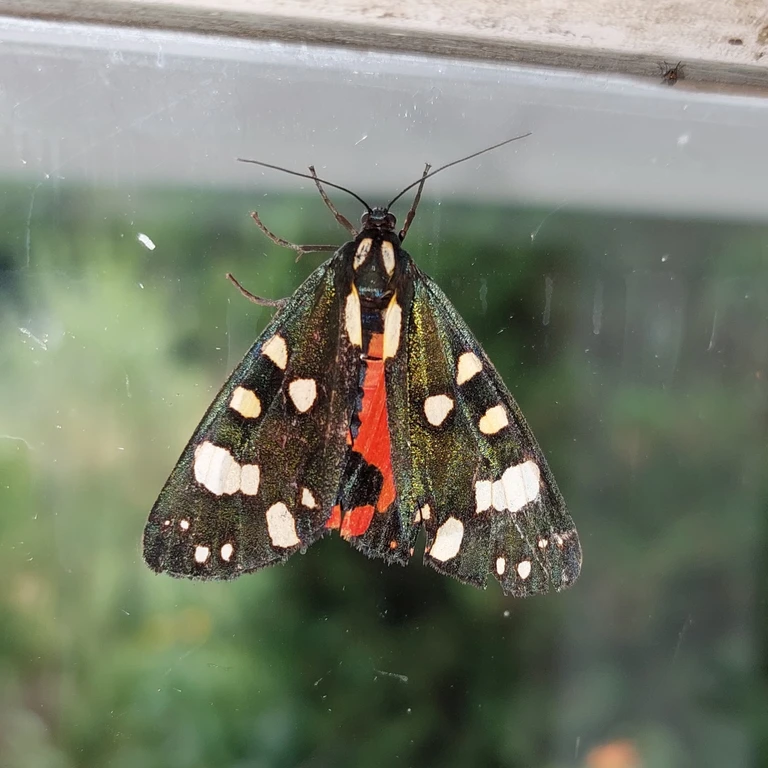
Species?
Callimorpha dominula
